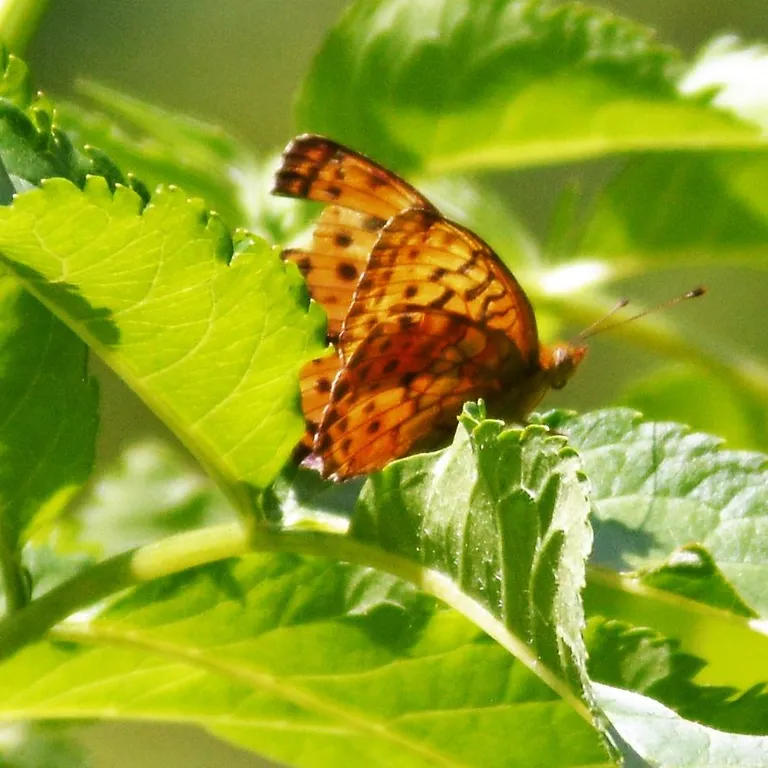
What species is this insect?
Brenthis daphne
